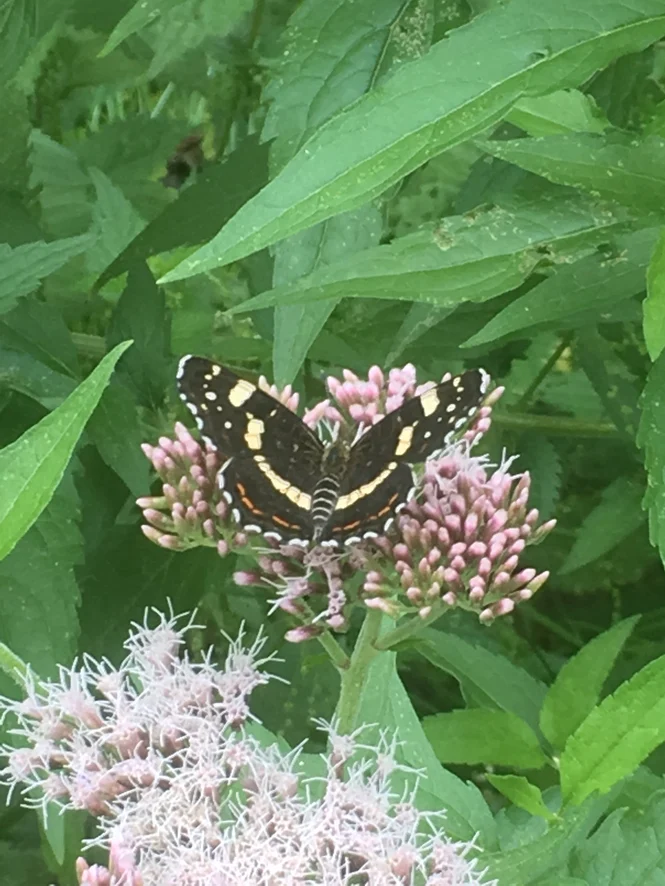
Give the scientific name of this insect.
Araschnia levana
